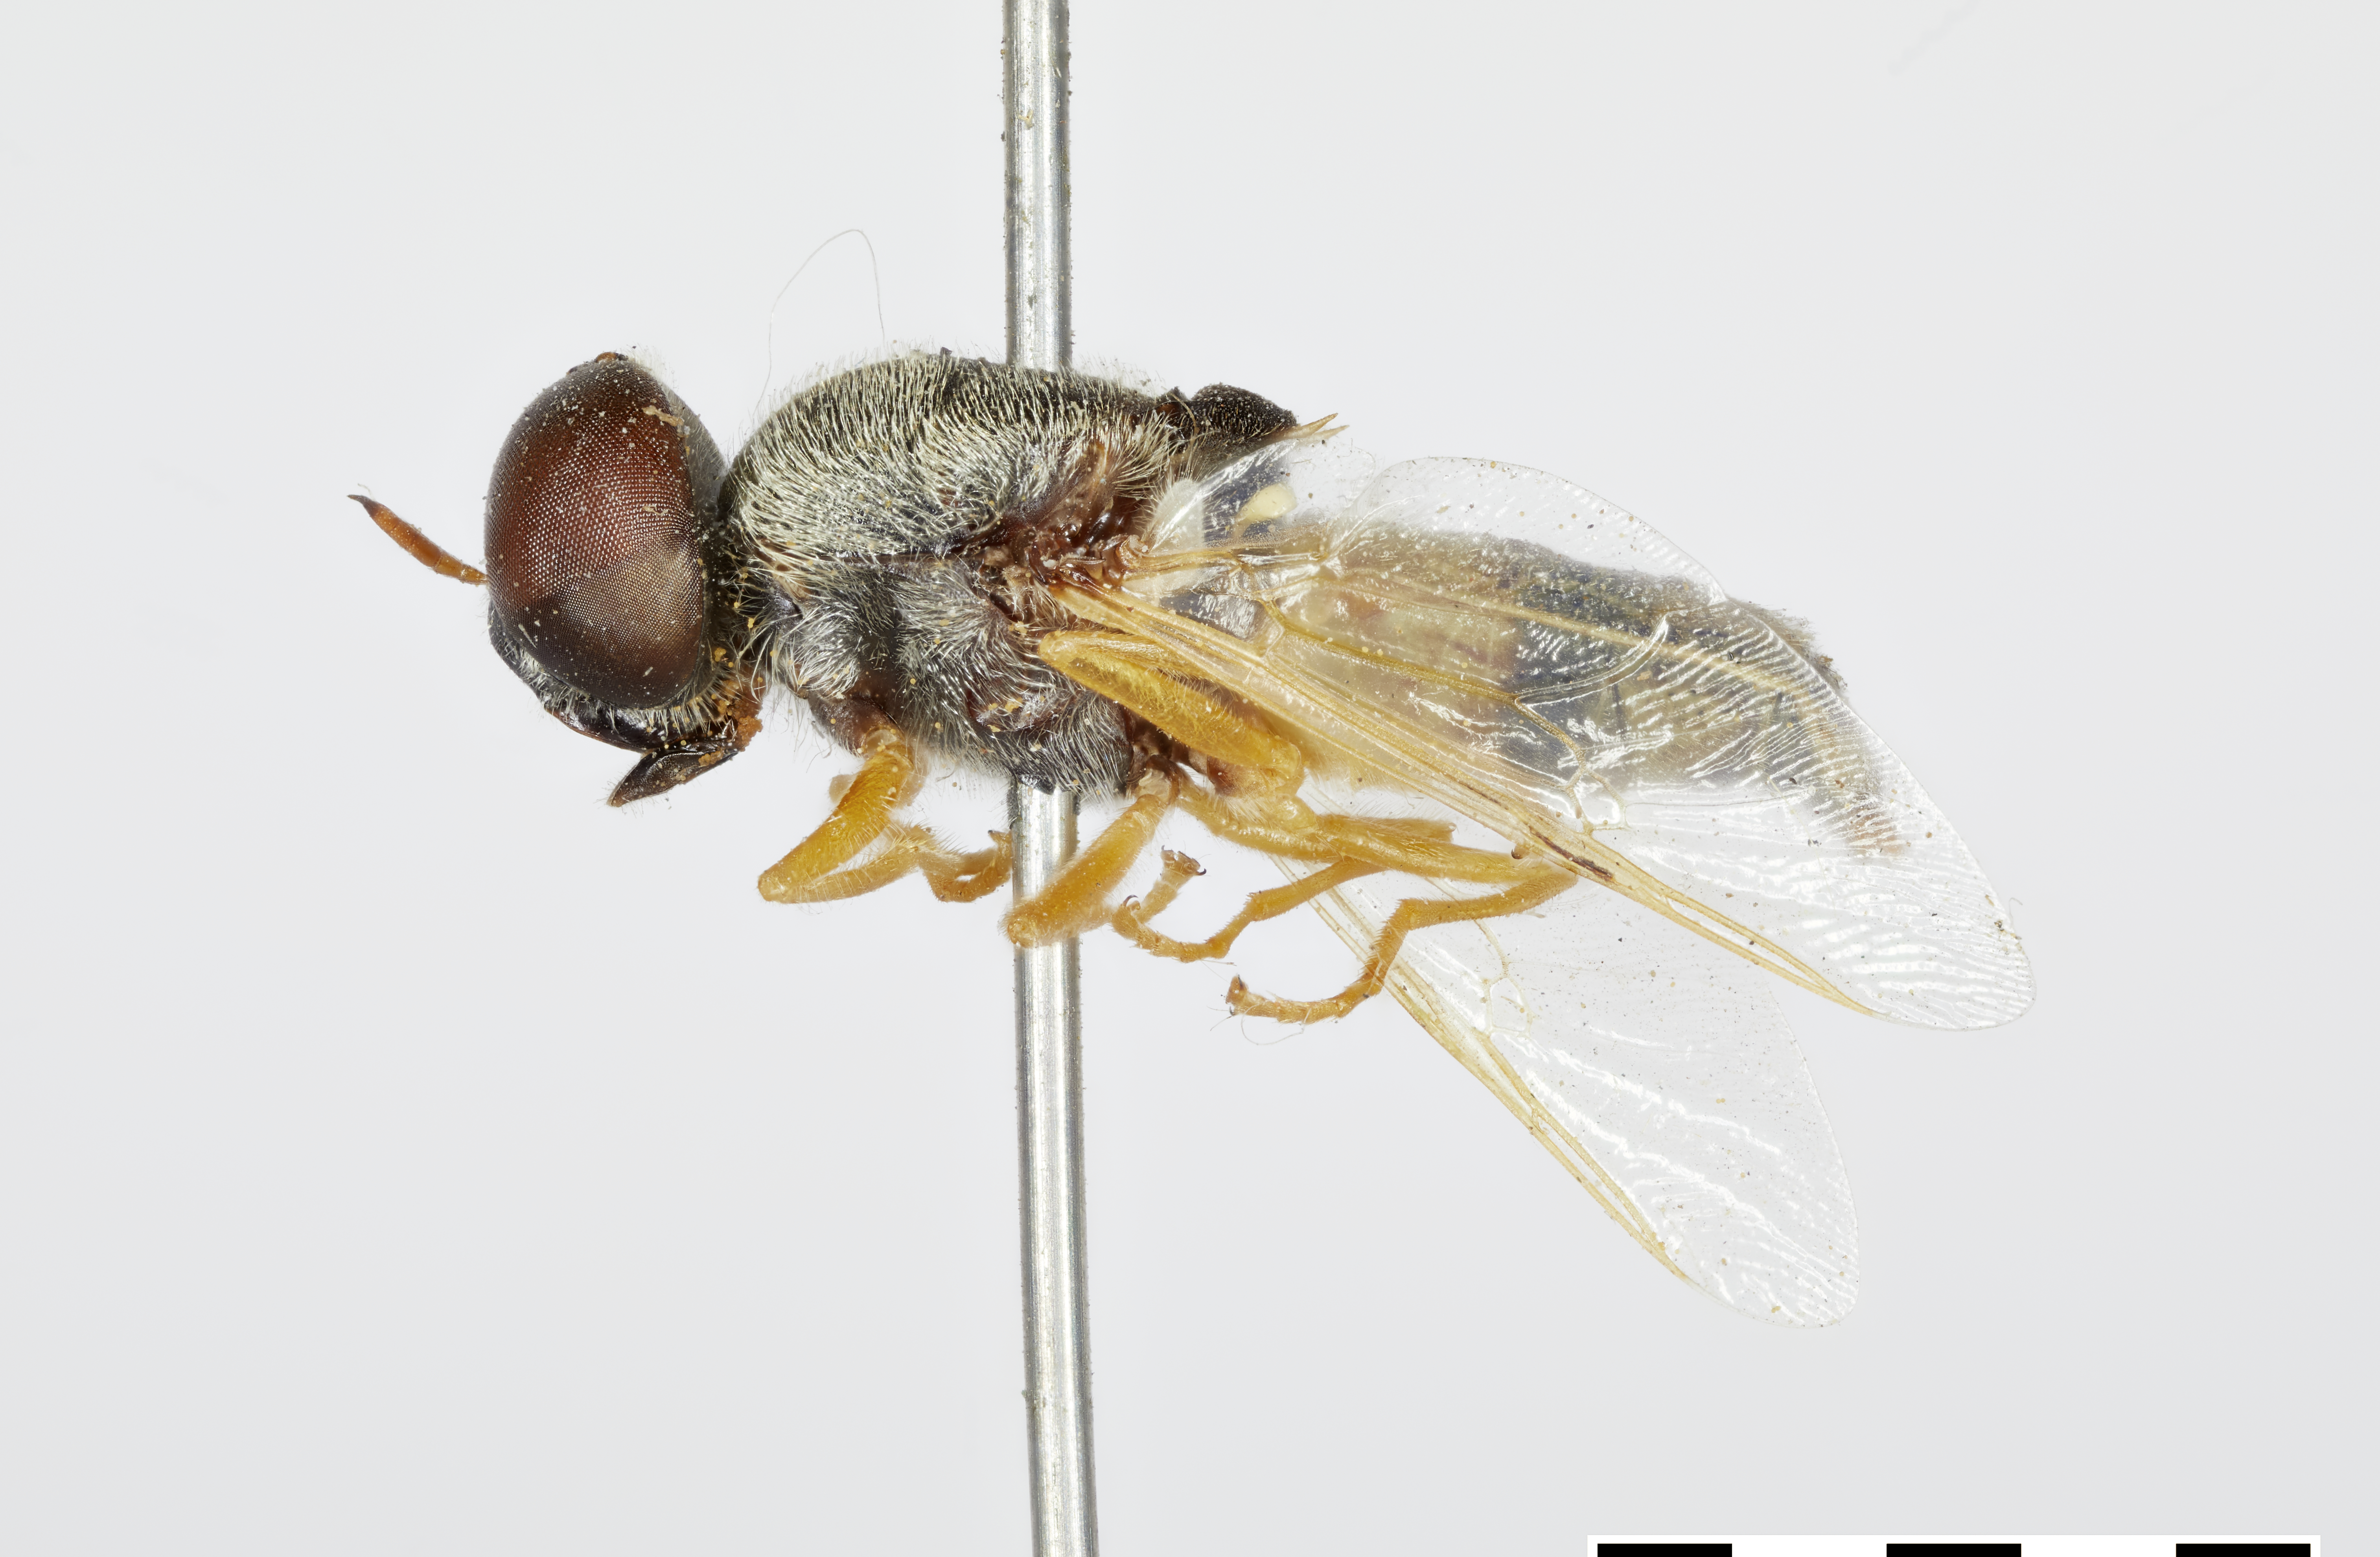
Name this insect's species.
Odontomyia aldrichi
